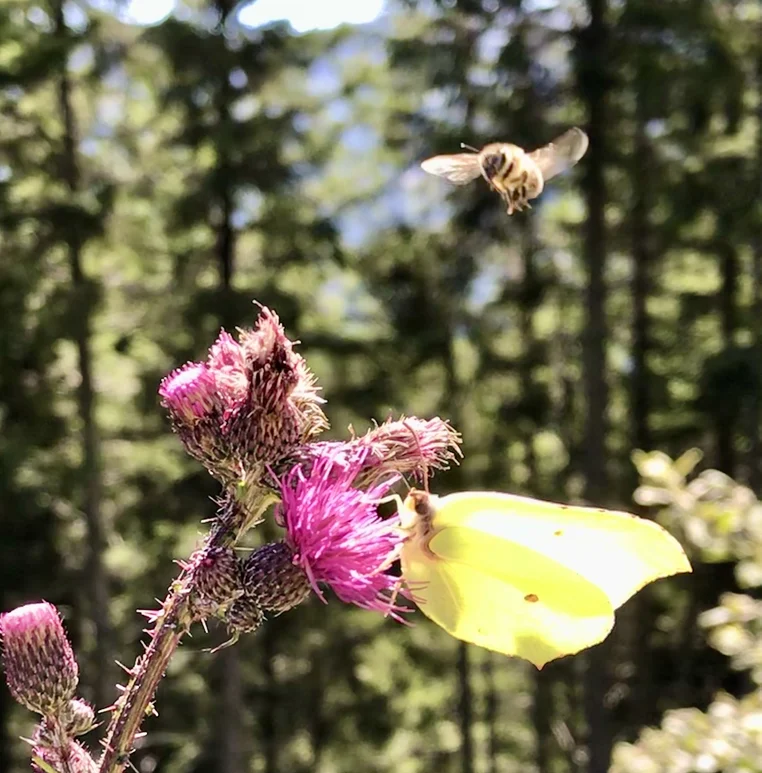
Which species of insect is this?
Gonepteryx rhamni
